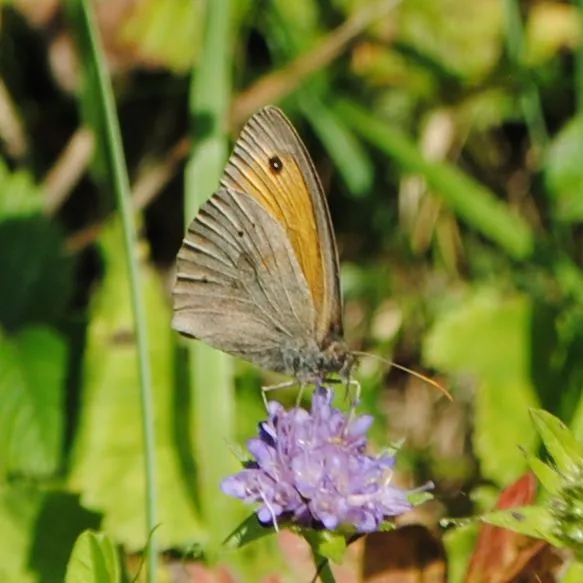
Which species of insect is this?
Maniola jurtina
